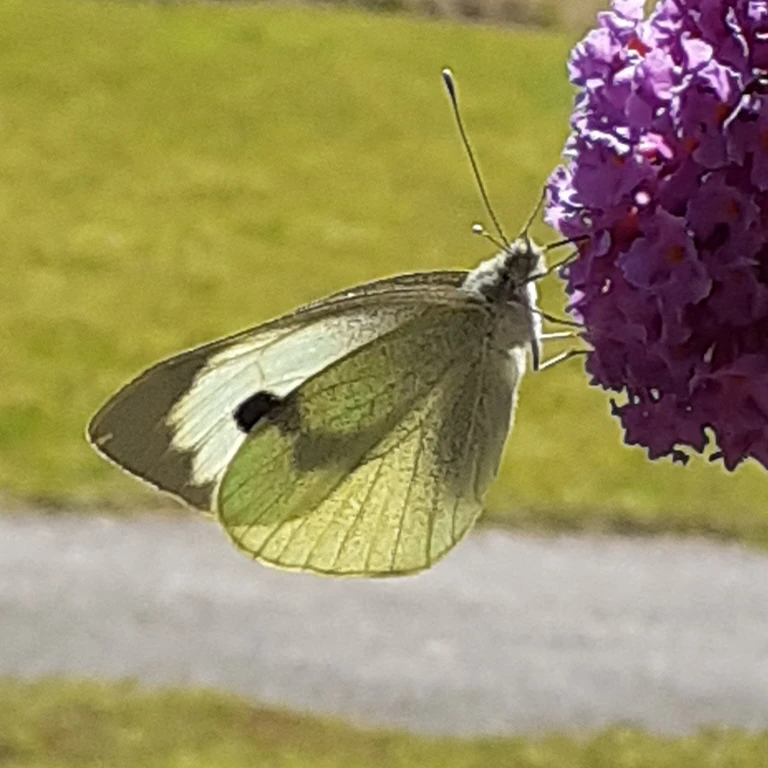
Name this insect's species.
Pieris brassicae
